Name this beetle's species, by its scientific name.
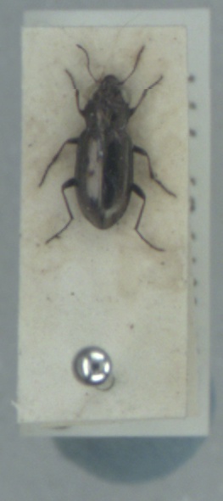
Notiophilus substriatus
